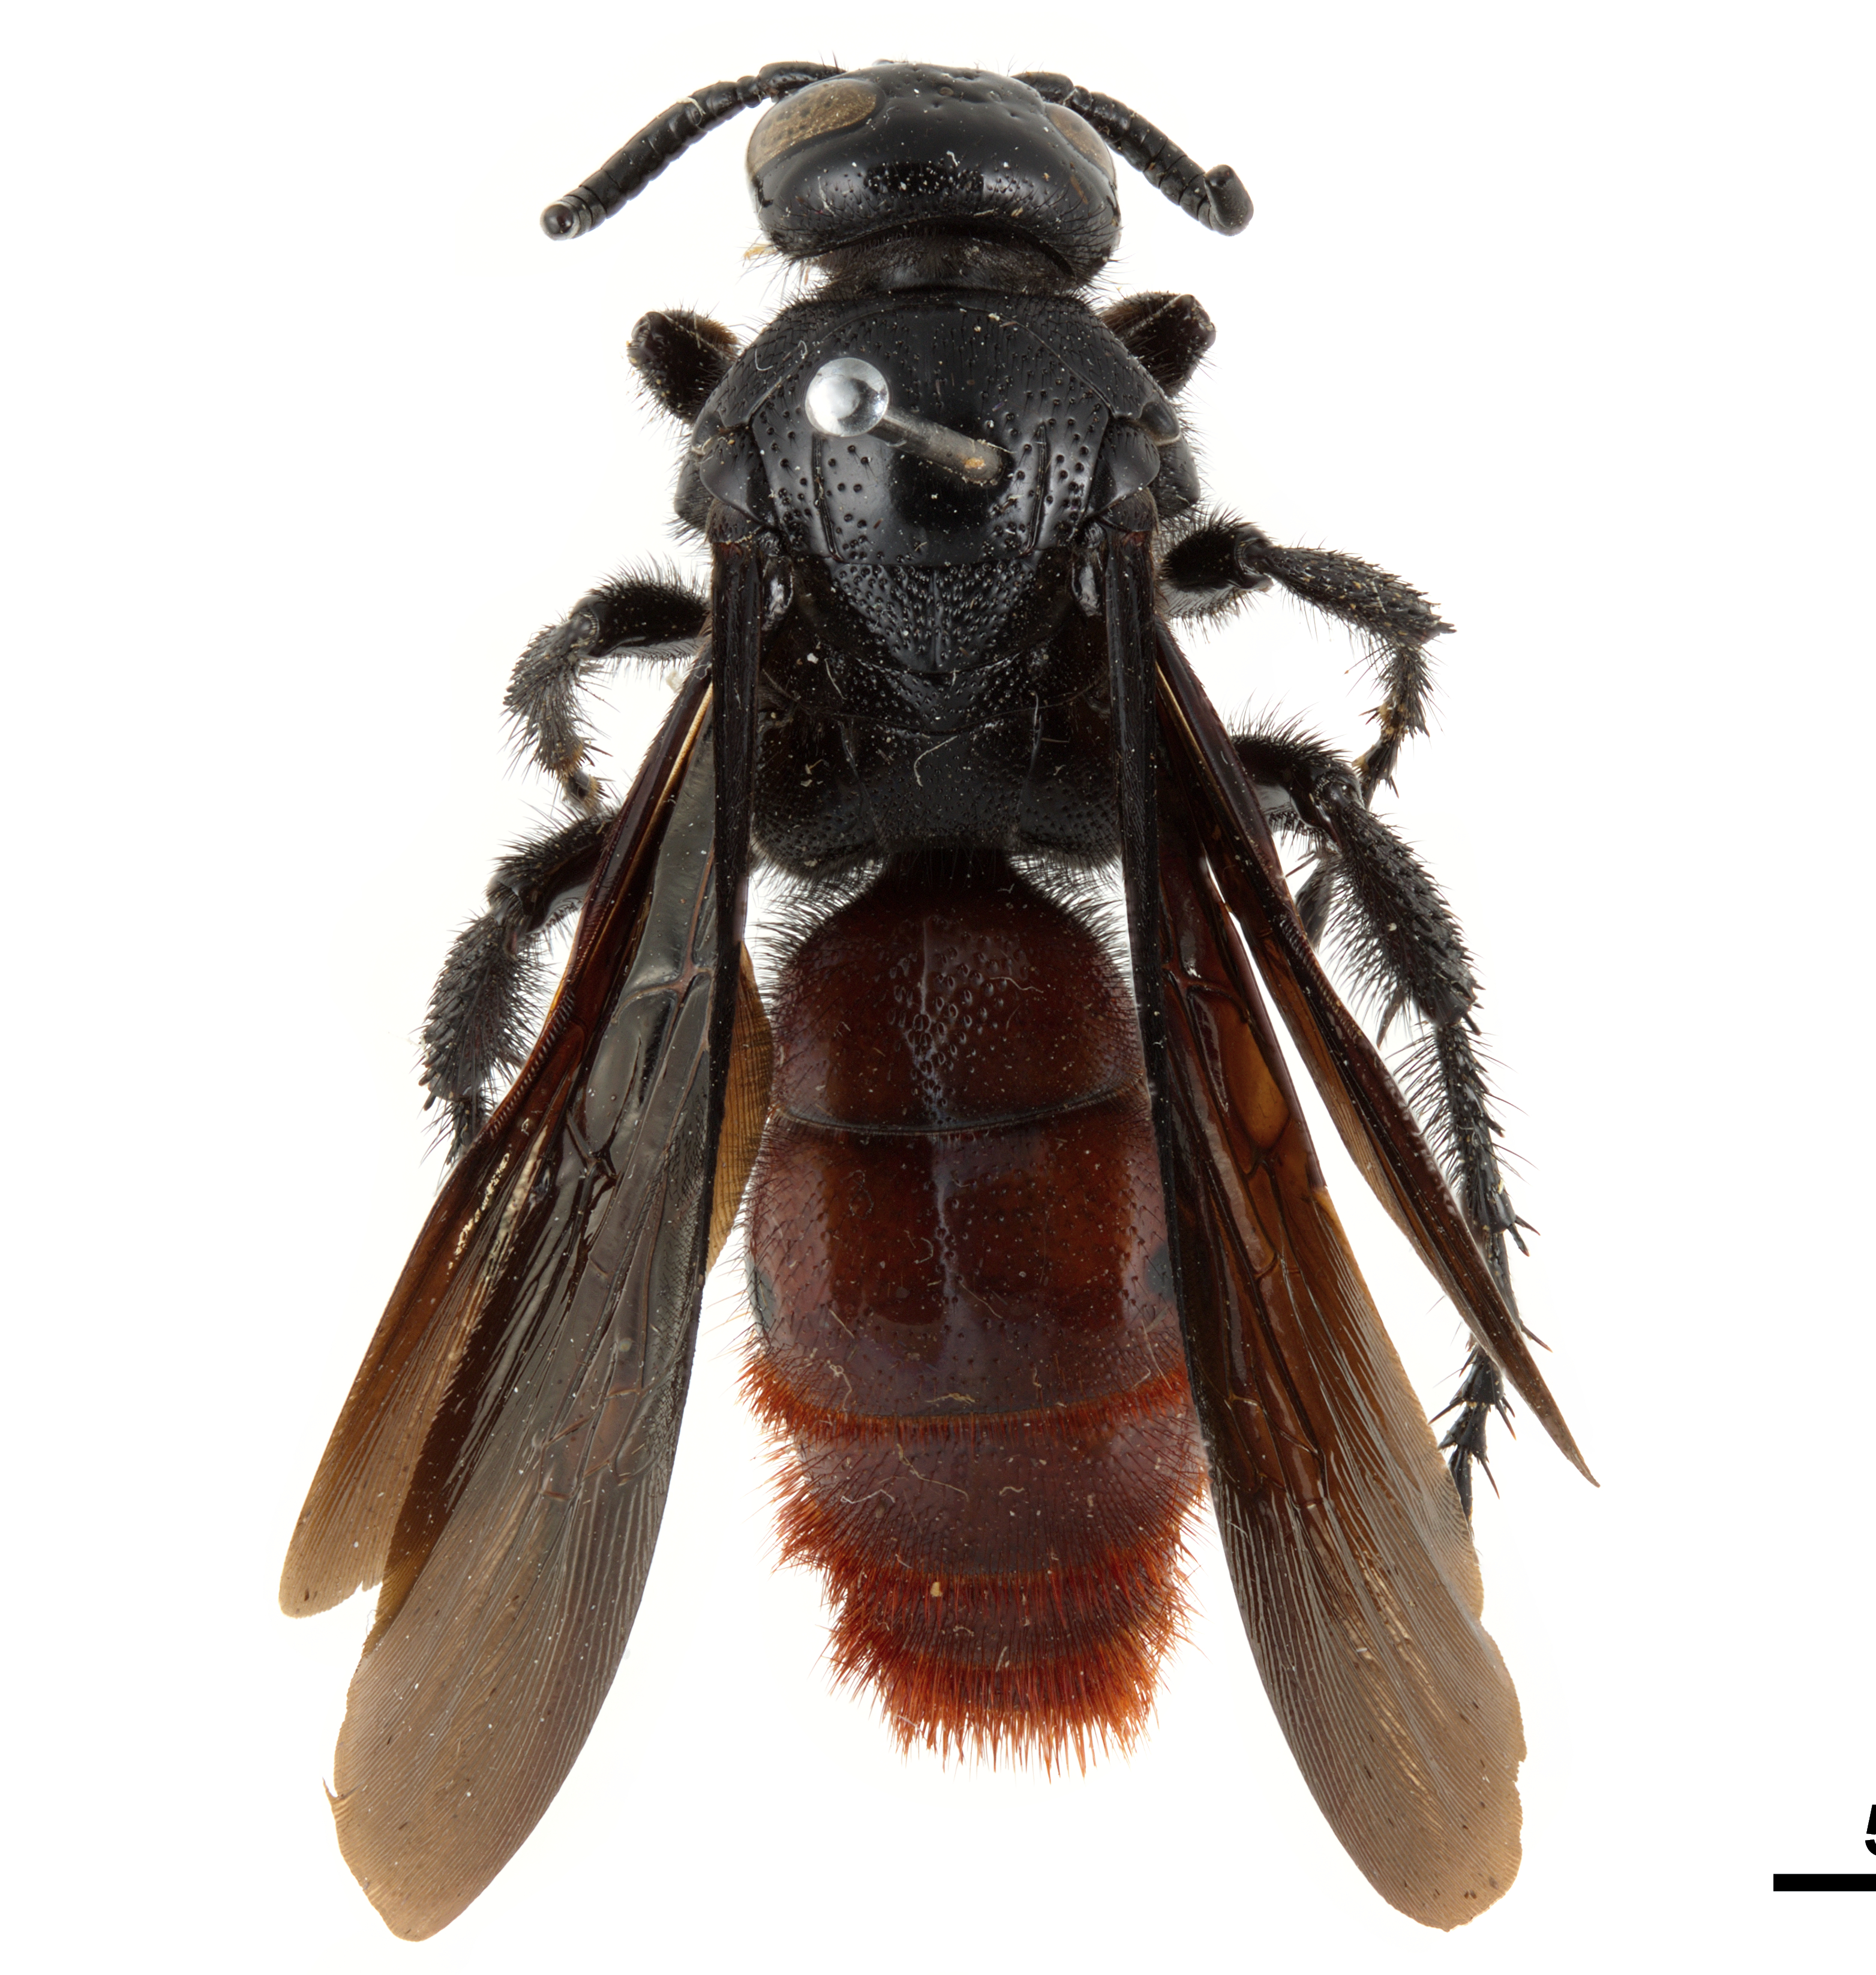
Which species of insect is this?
Liacos erythrosoma
